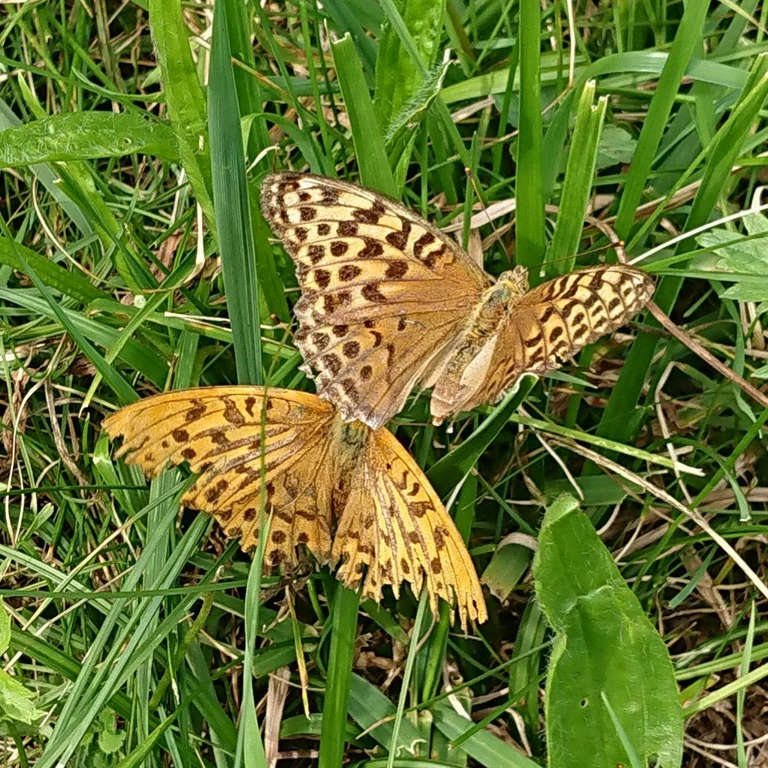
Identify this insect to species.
Argynnis paphia
